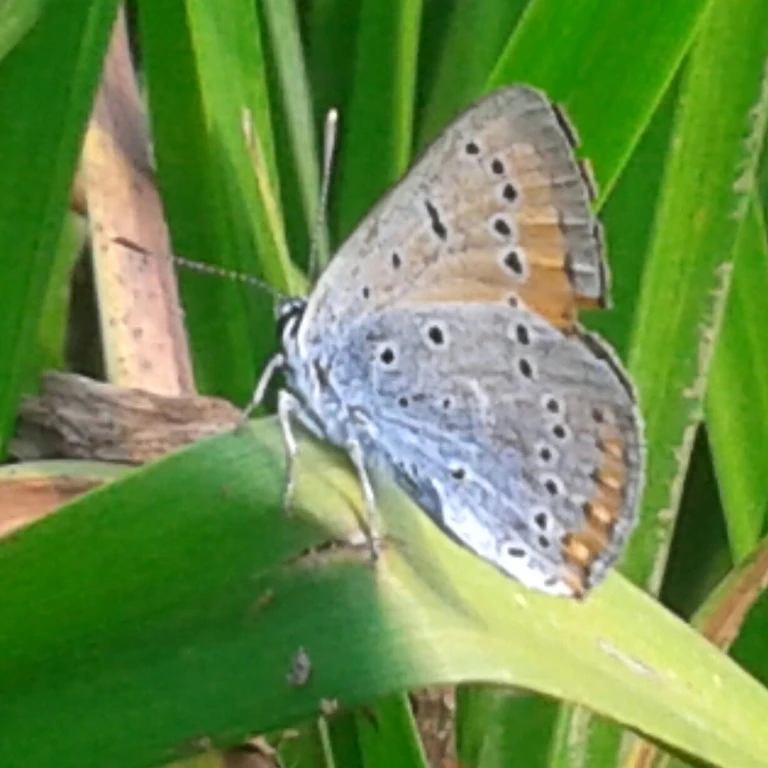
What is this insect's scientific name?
Lycaena dispar
